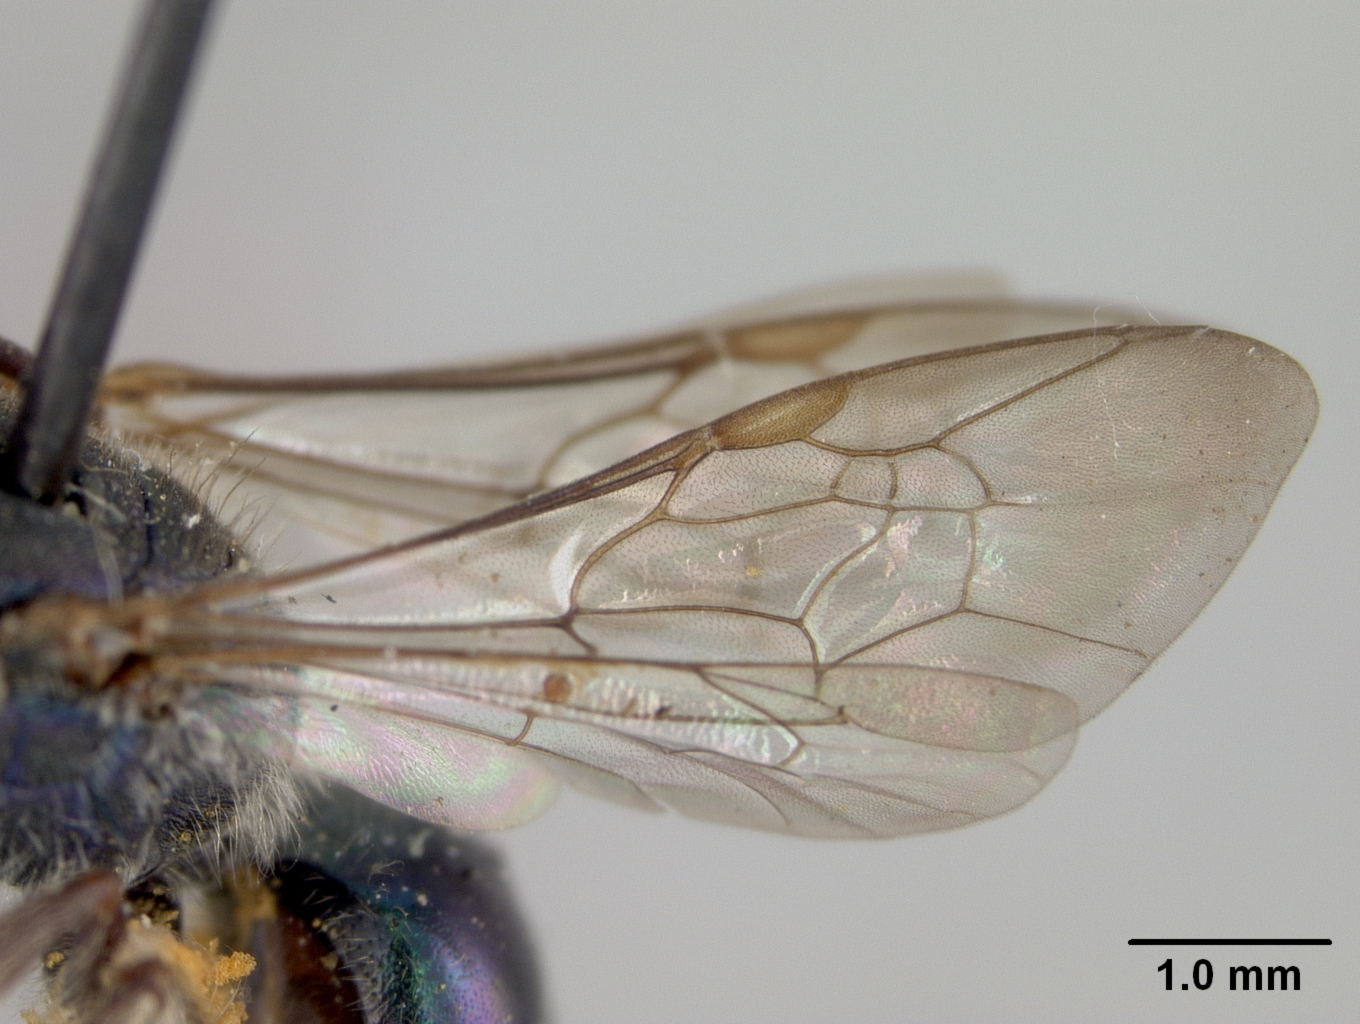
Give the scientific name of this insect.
Augochlora lyoni
